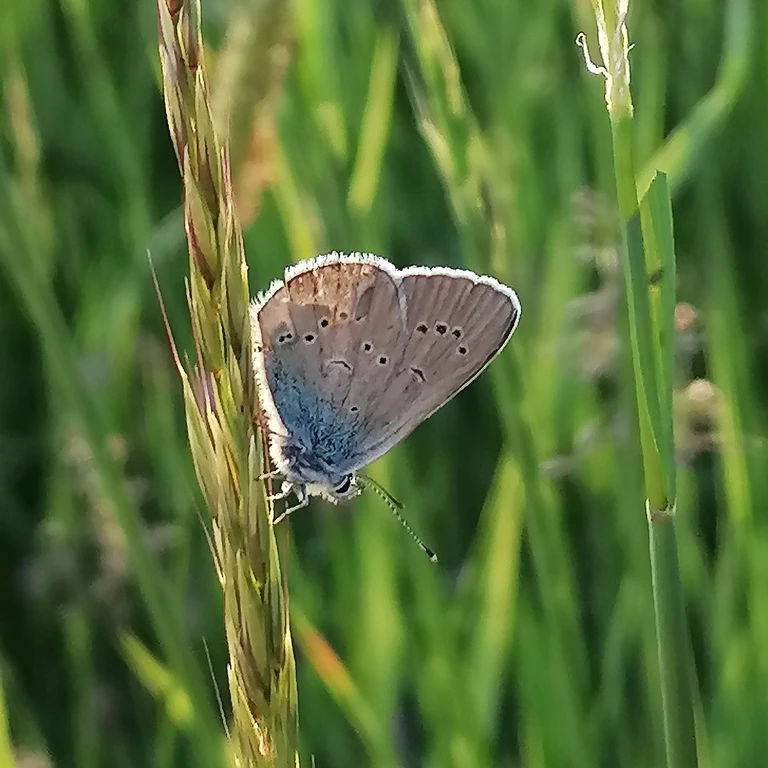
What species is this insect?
Cyaniris semiargus
